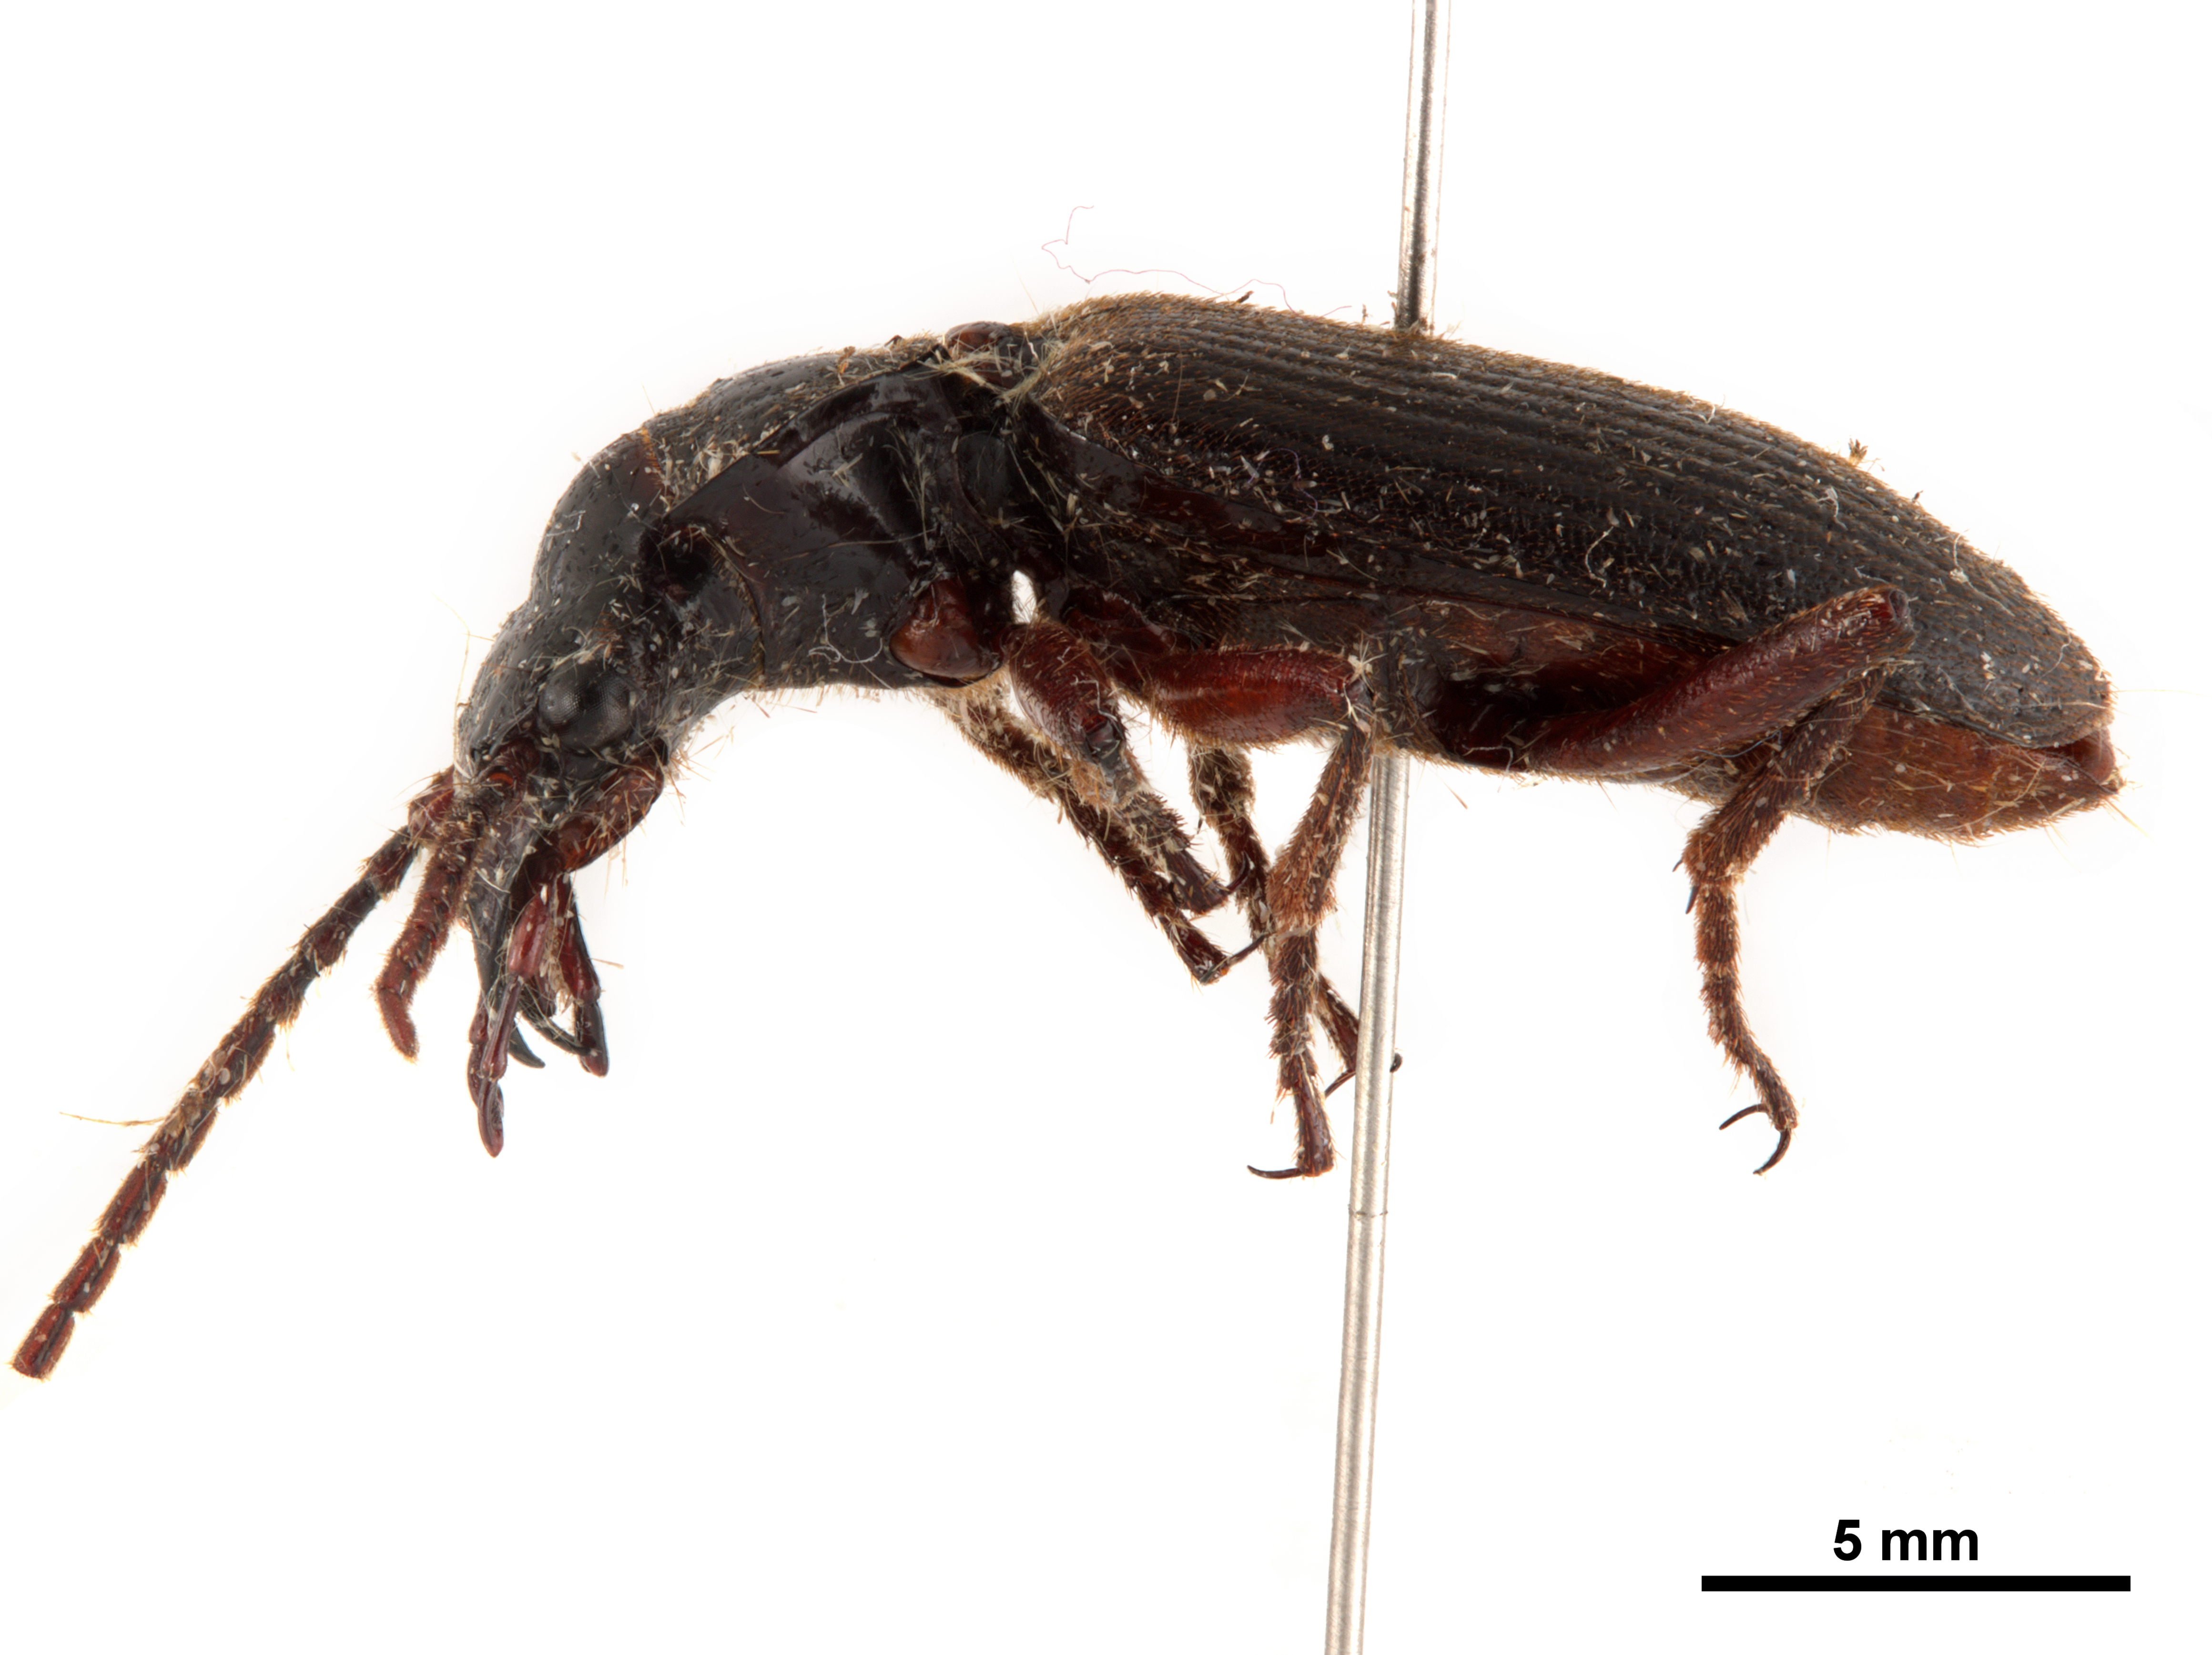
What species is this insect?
Helluodes taprobanae
